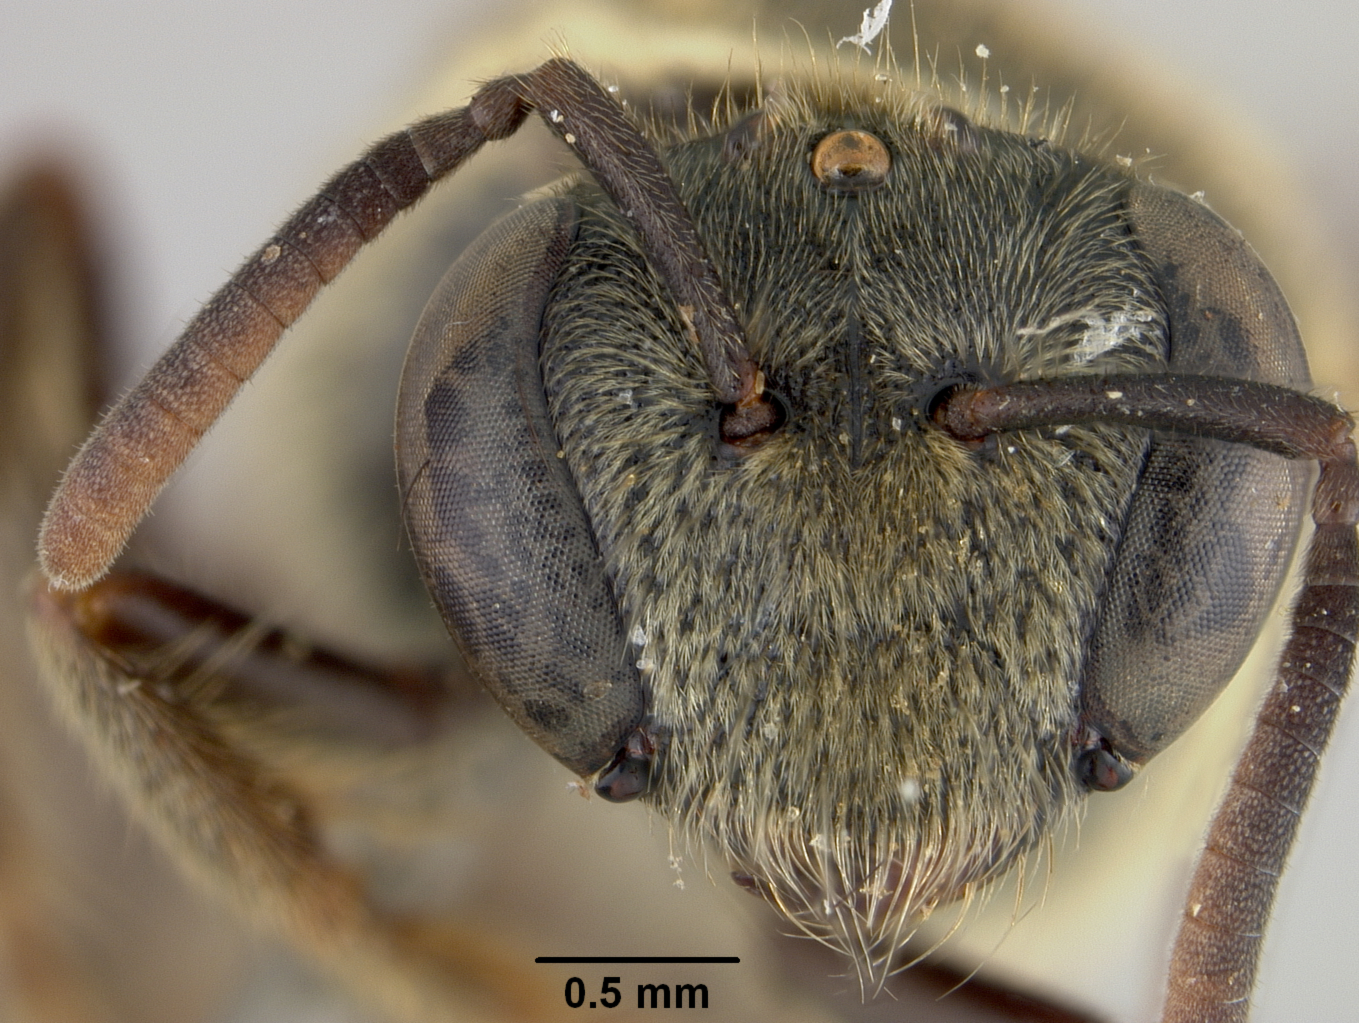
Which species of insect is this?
Nomia incensa
